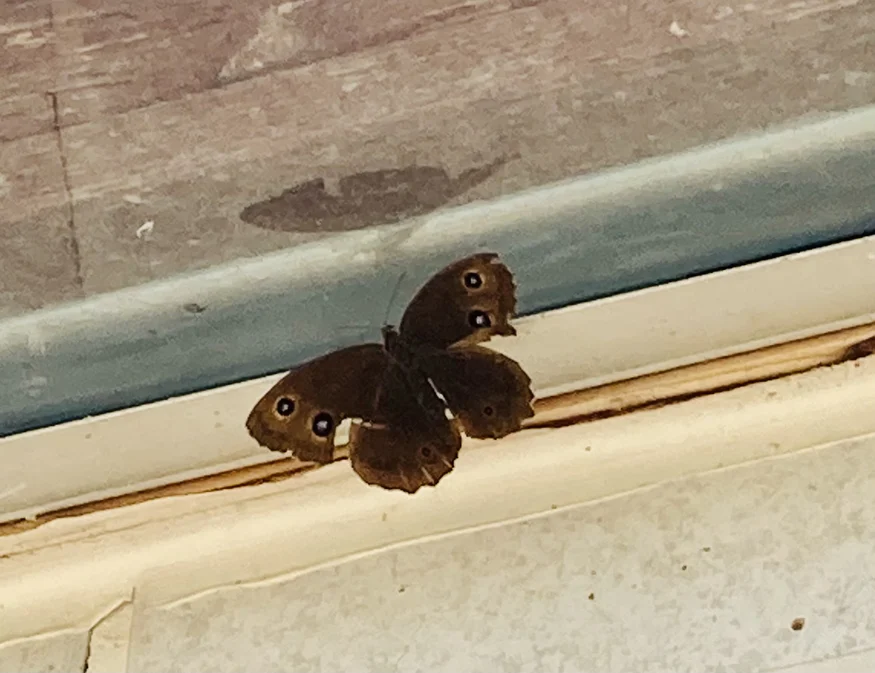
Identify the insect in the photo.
Minois dryas
